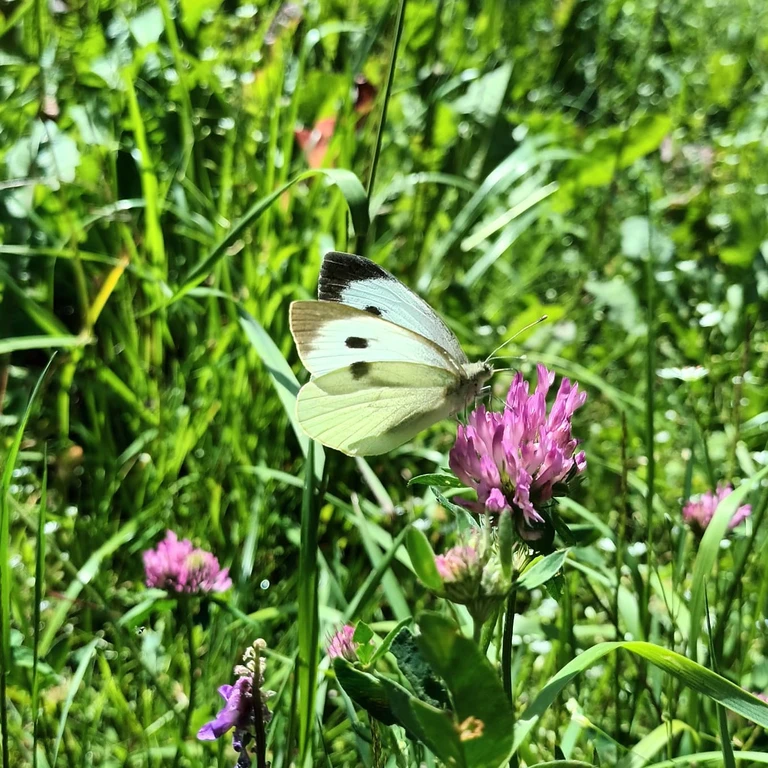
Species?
Pieris brassicae
